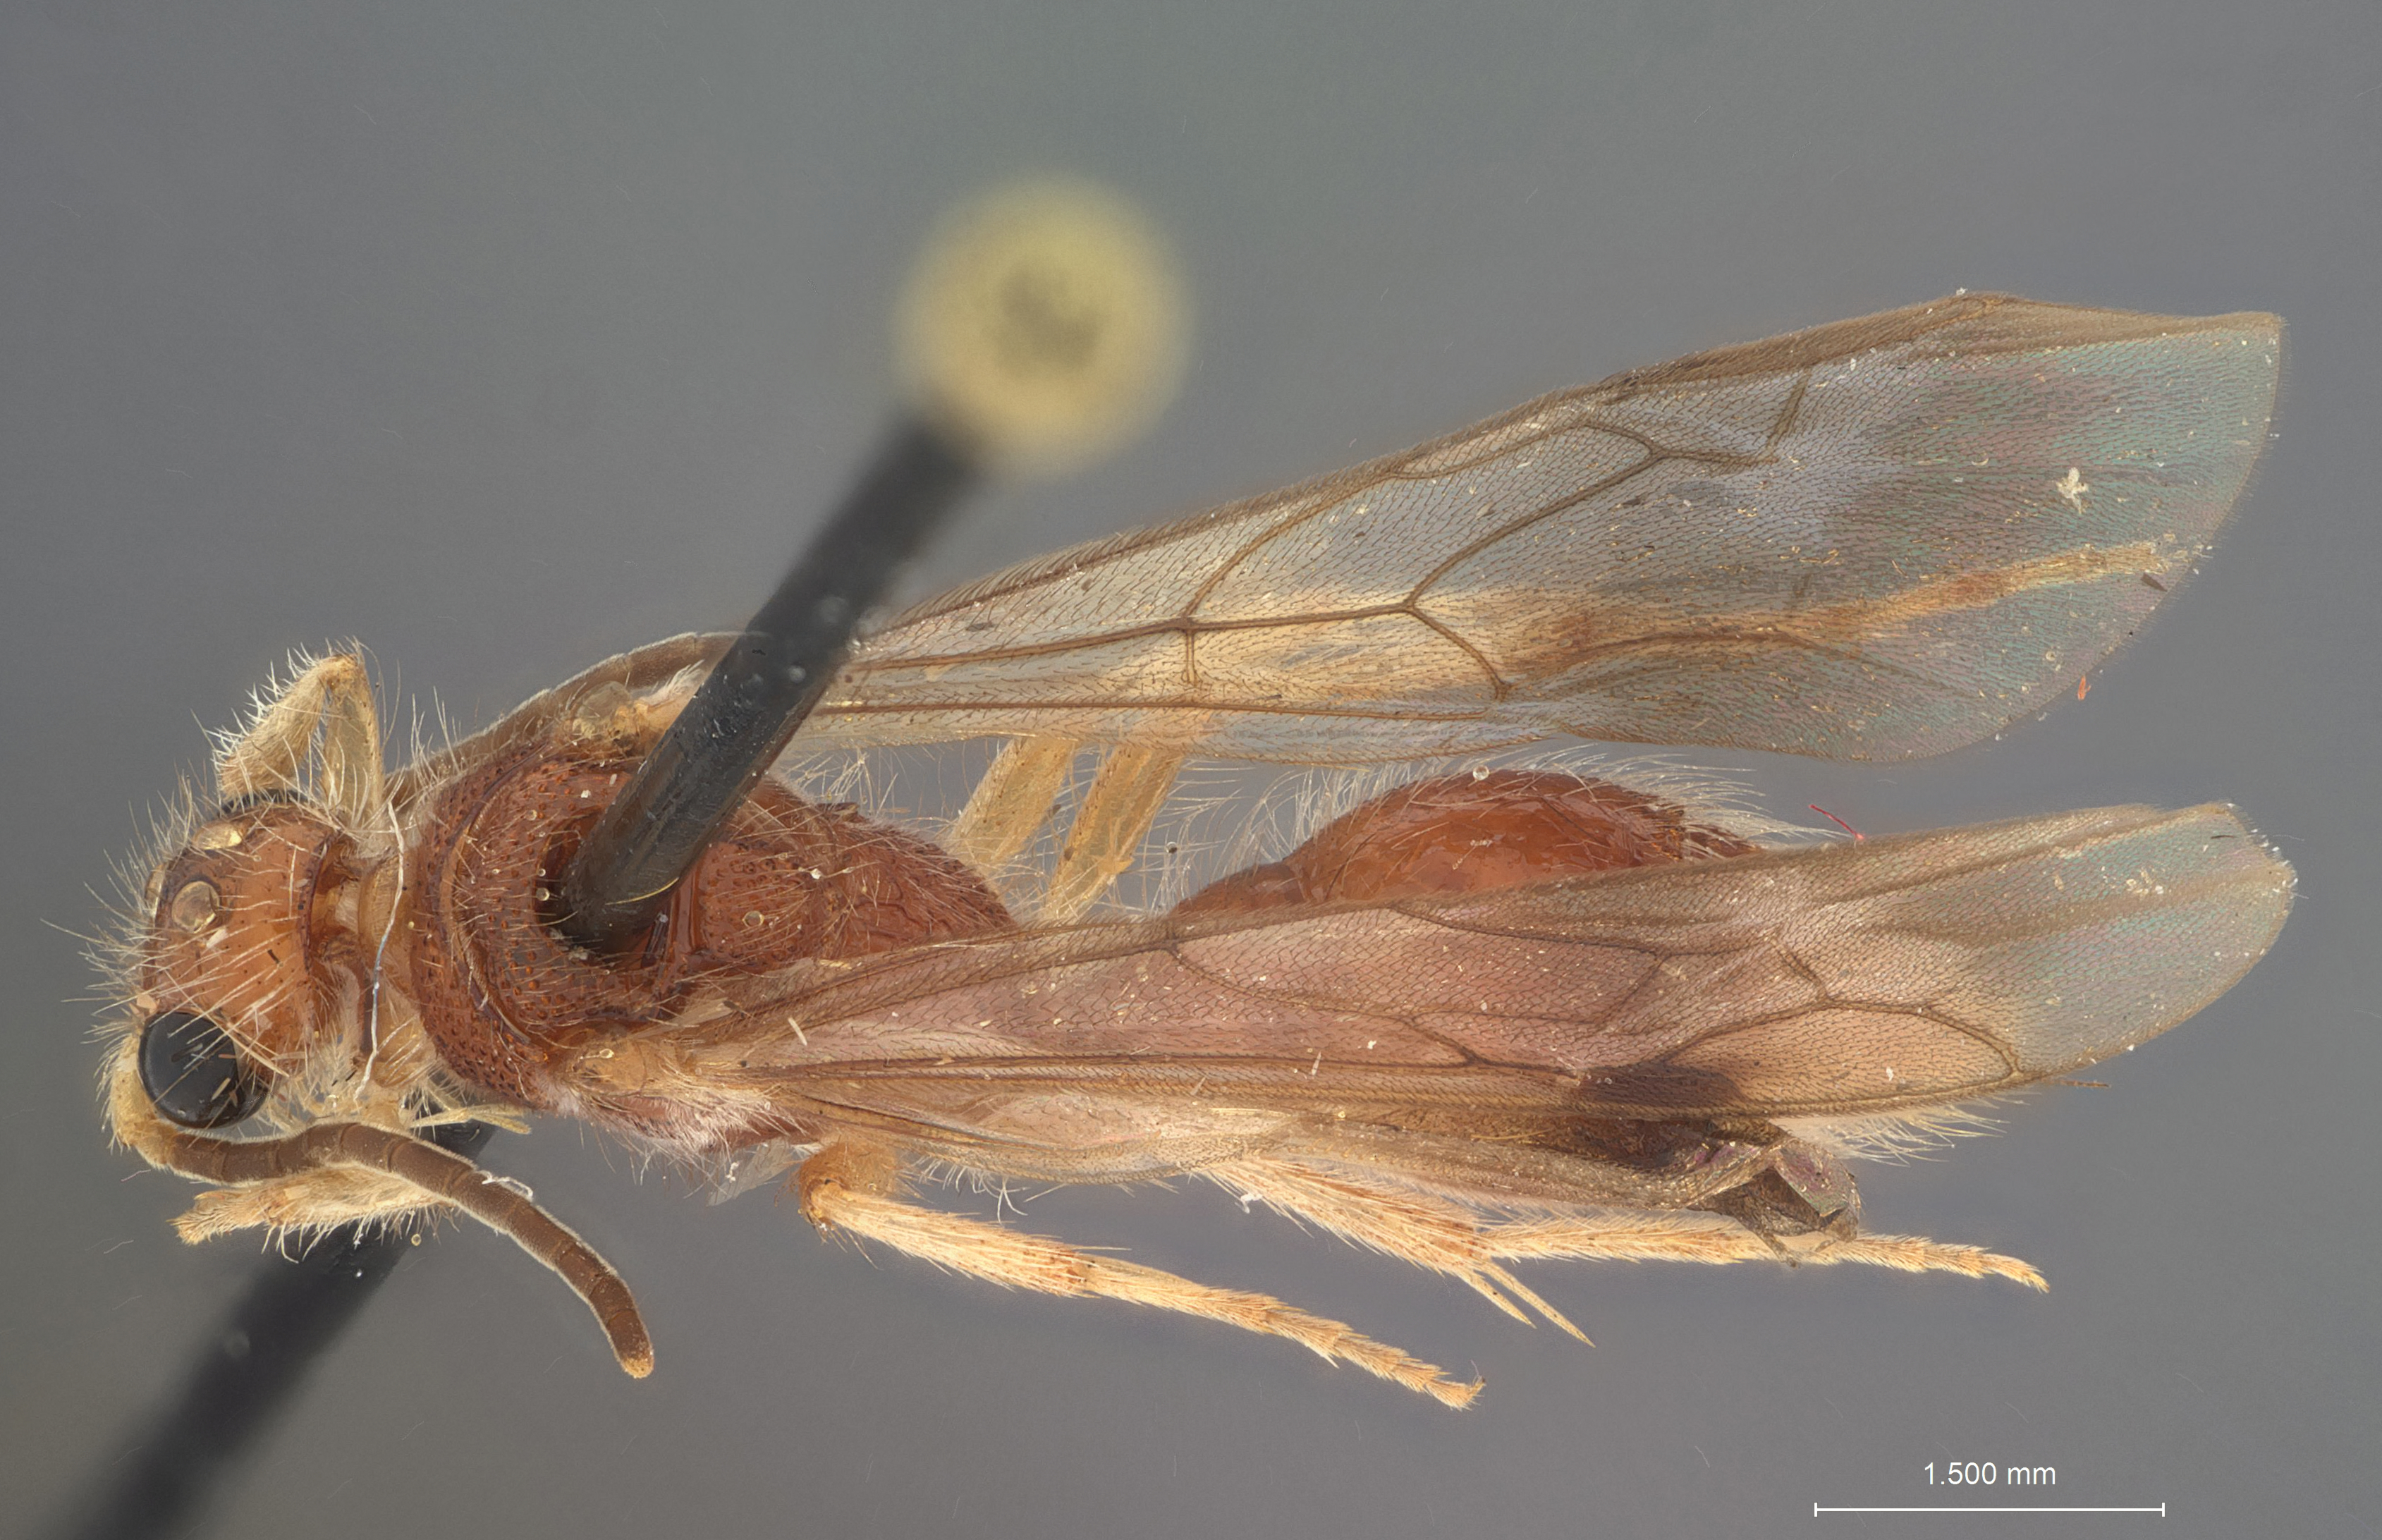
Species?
Photomorphus archboldi
